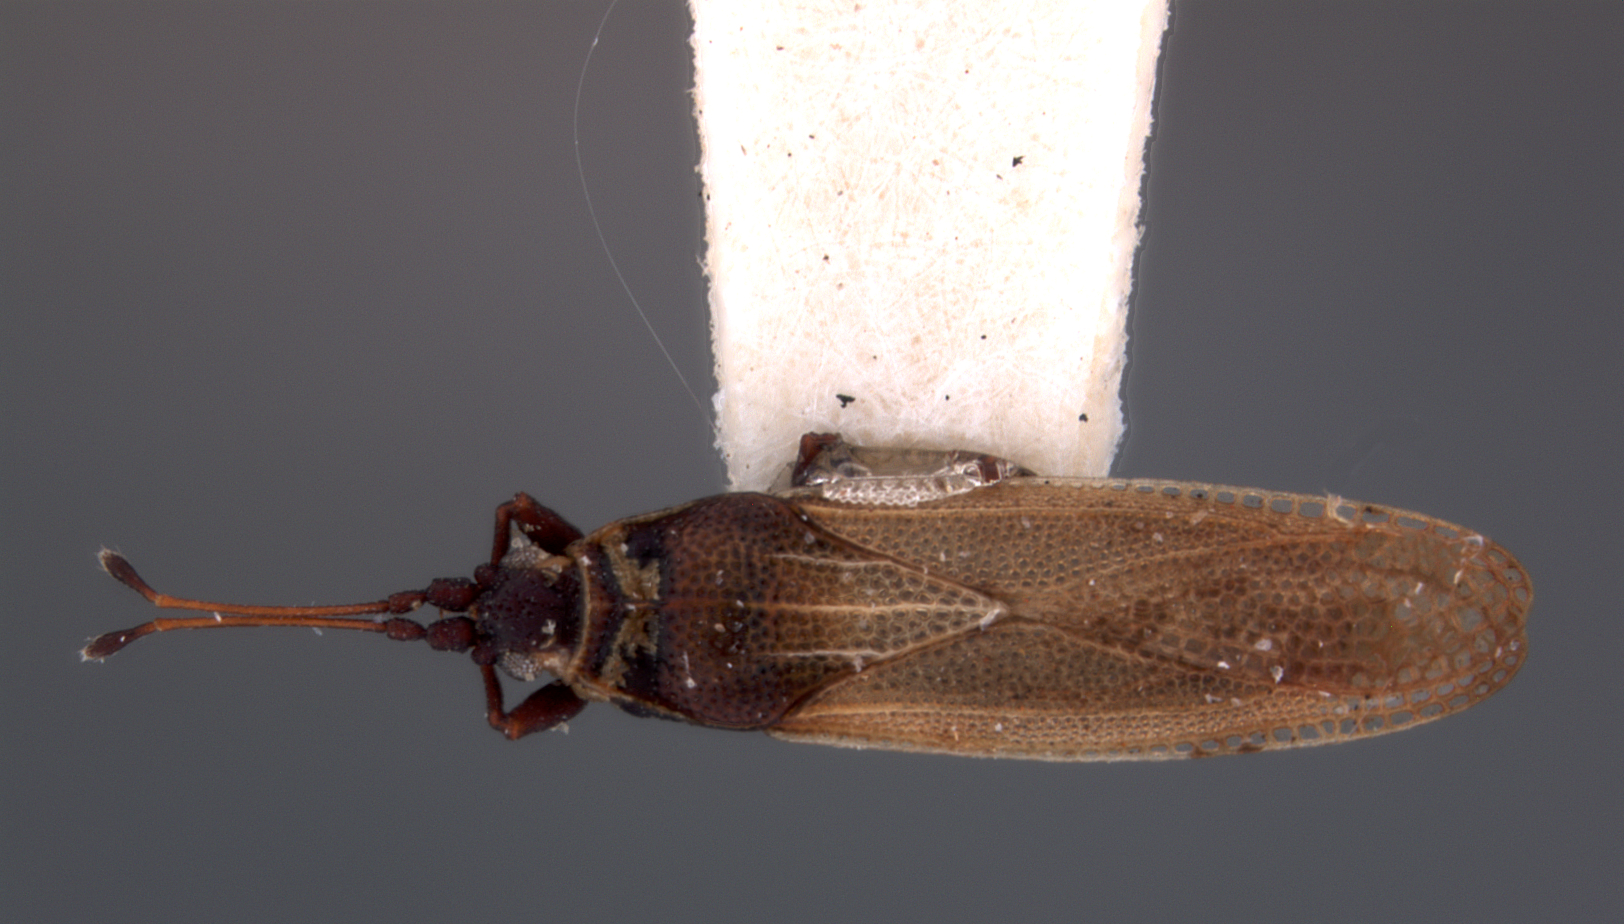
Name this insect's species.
Baichila vulsa
